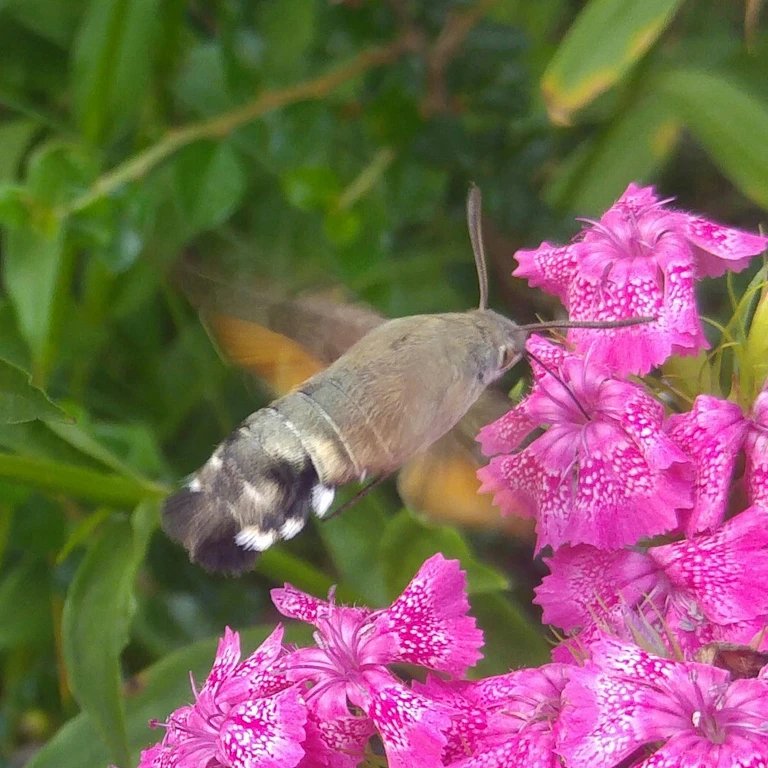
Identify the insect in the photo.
Macroglossum stellatarum
